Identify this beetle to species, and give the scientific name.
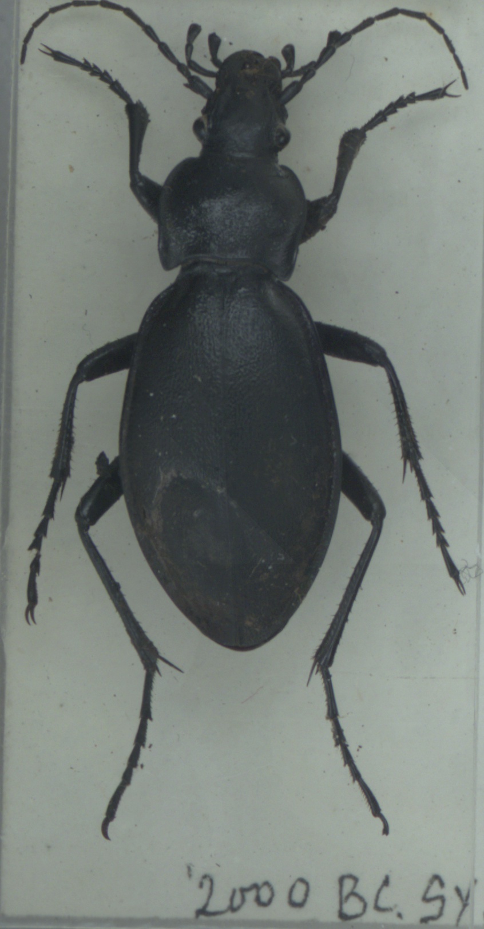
Carabus violaceus
